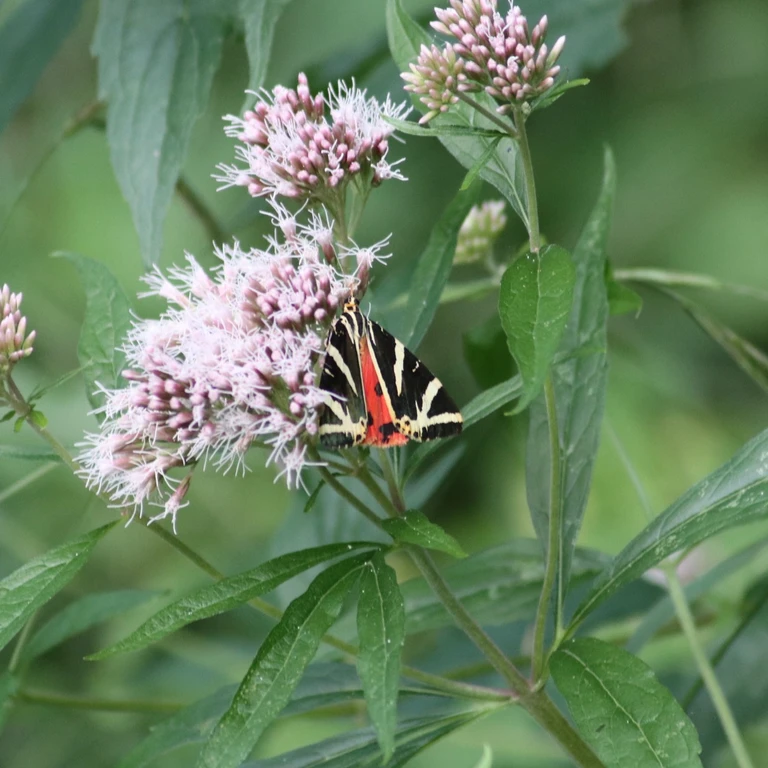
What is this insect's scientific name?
Euplagia quadripunctaria
